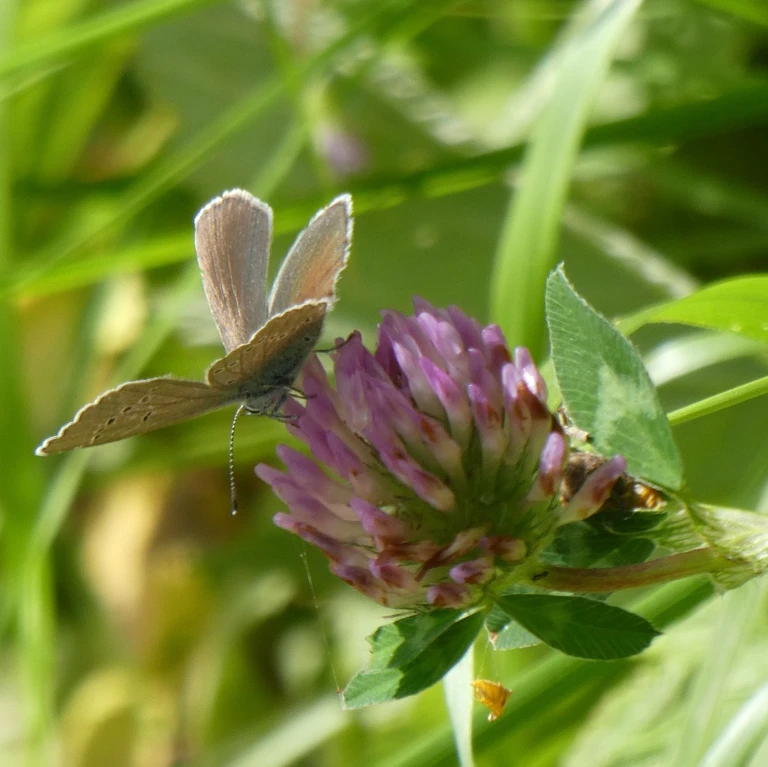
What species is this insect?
Cyaniris semiargus
